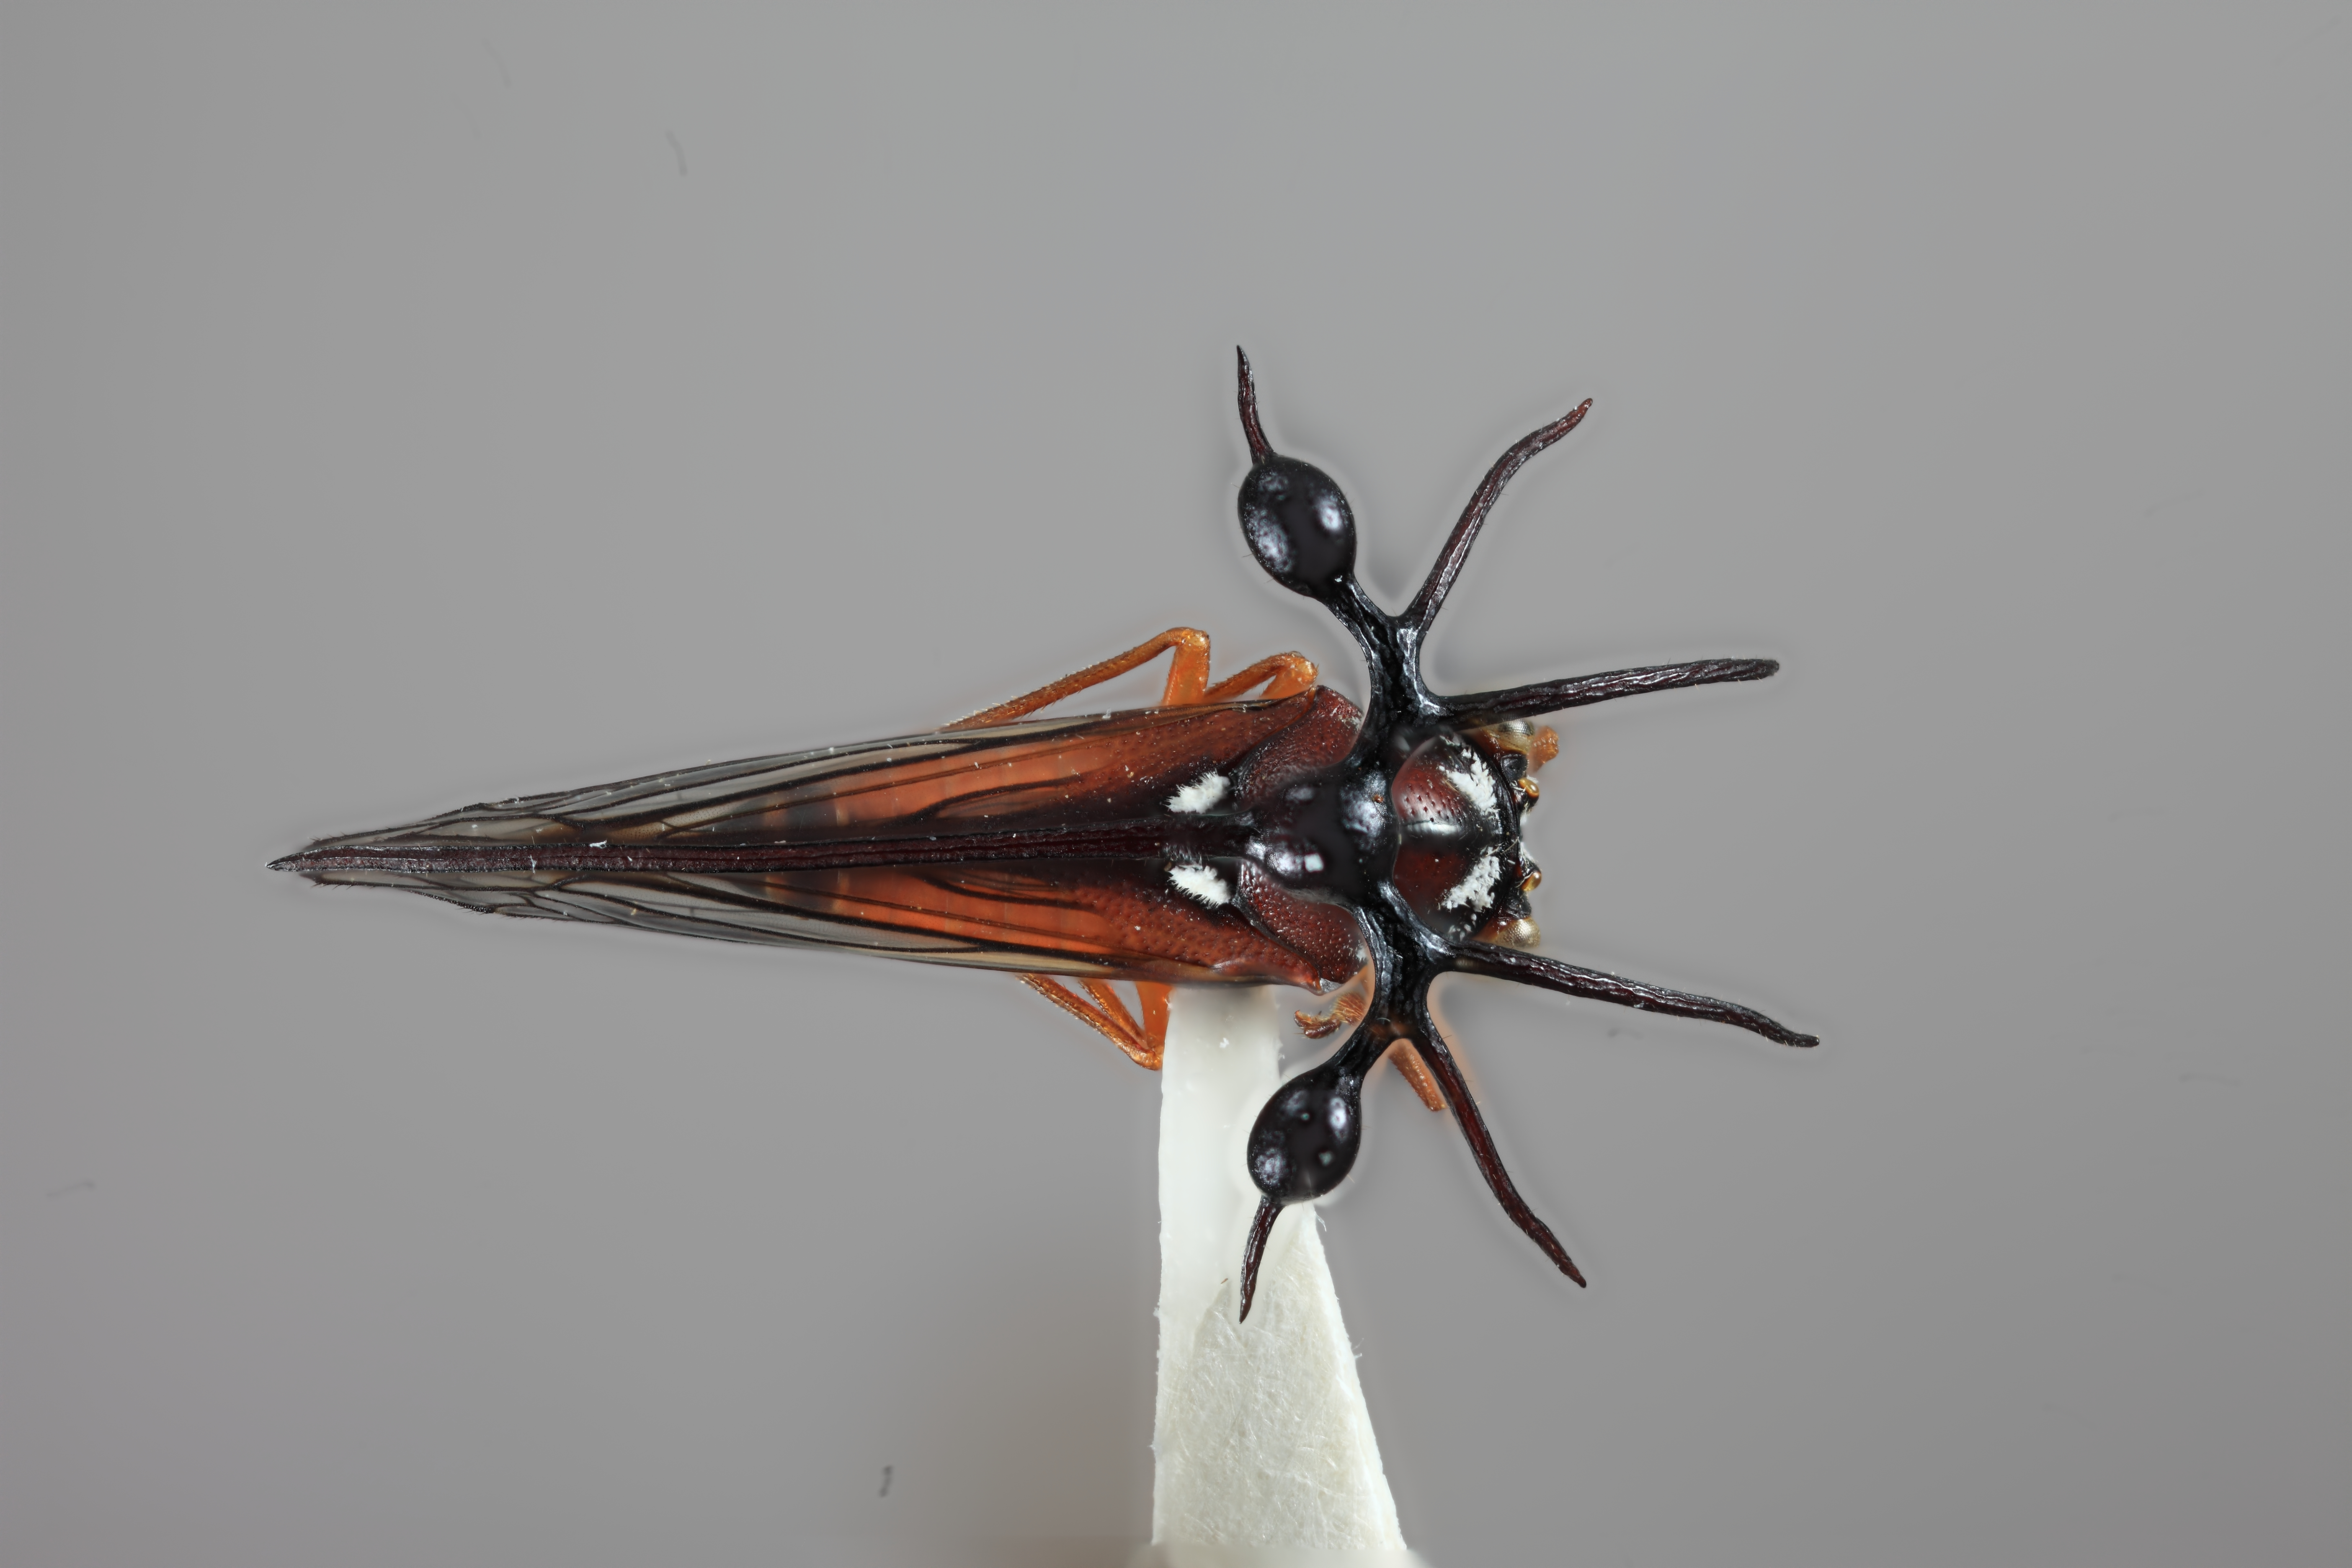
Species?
Umbelligerus stockwelli
